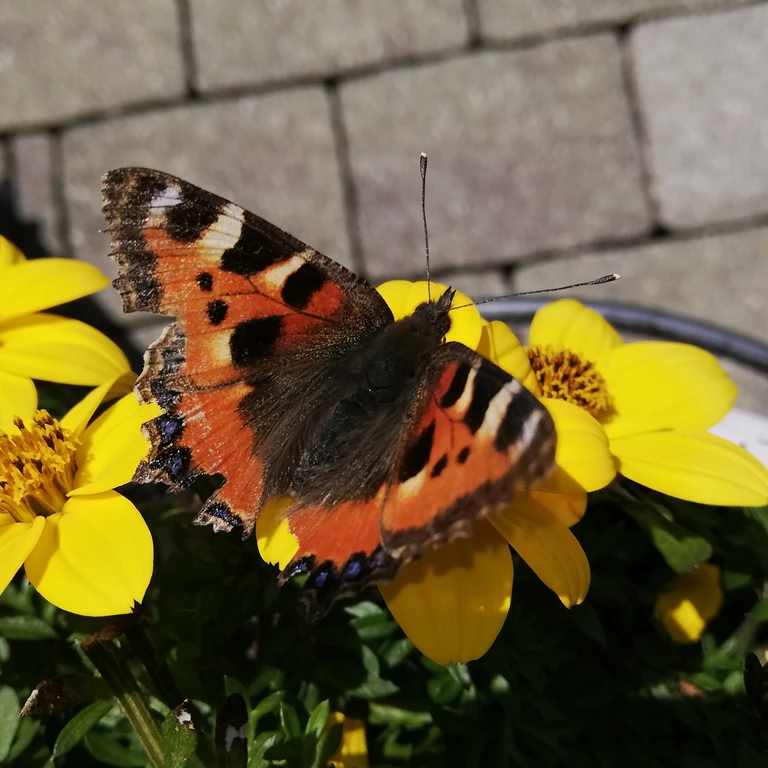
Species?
Aglais urticae
